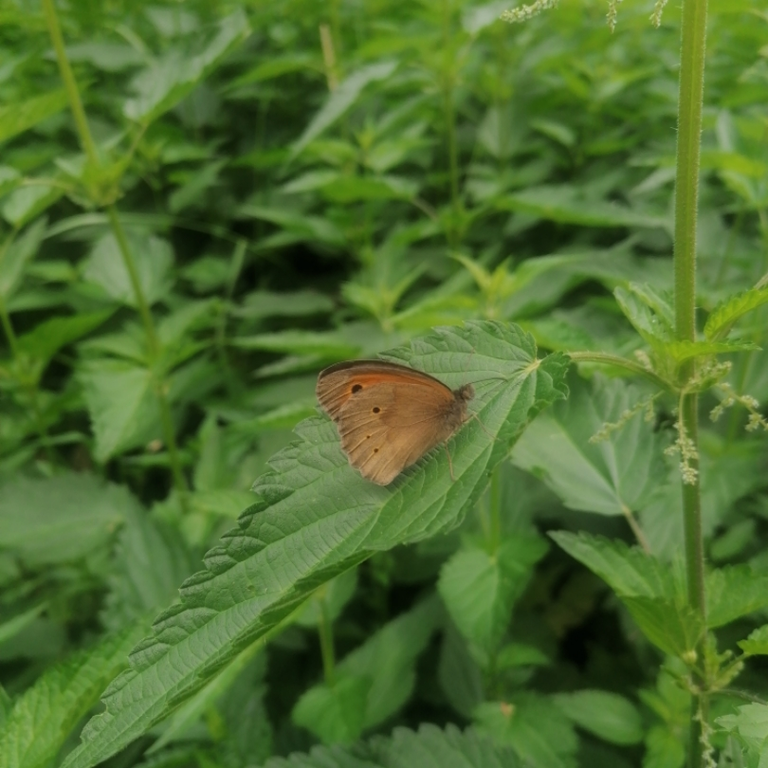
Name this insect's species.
Maniola jurtina
